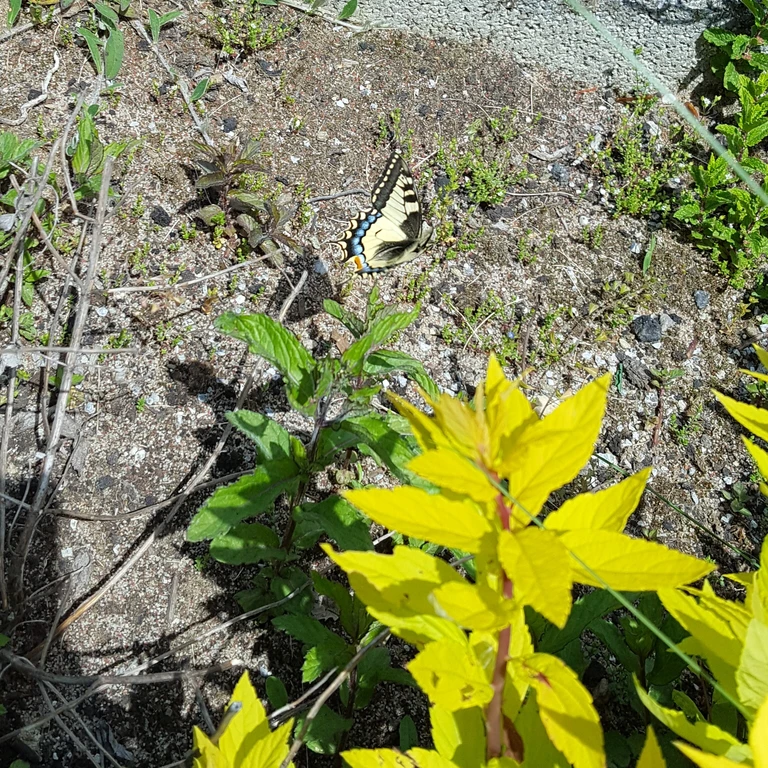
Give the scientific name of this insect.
Papilio machaon
